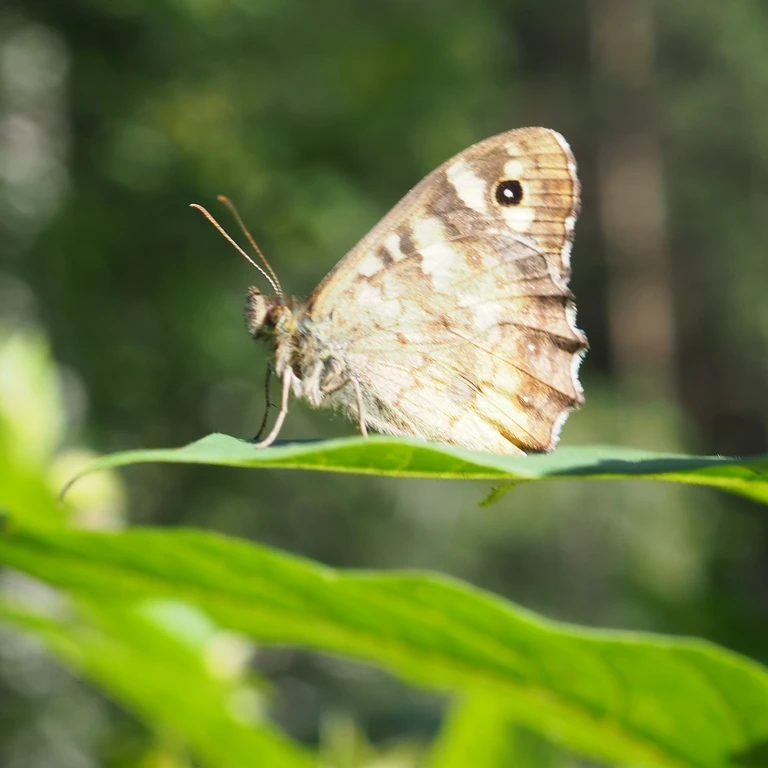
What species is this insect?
Pararge aegeria
